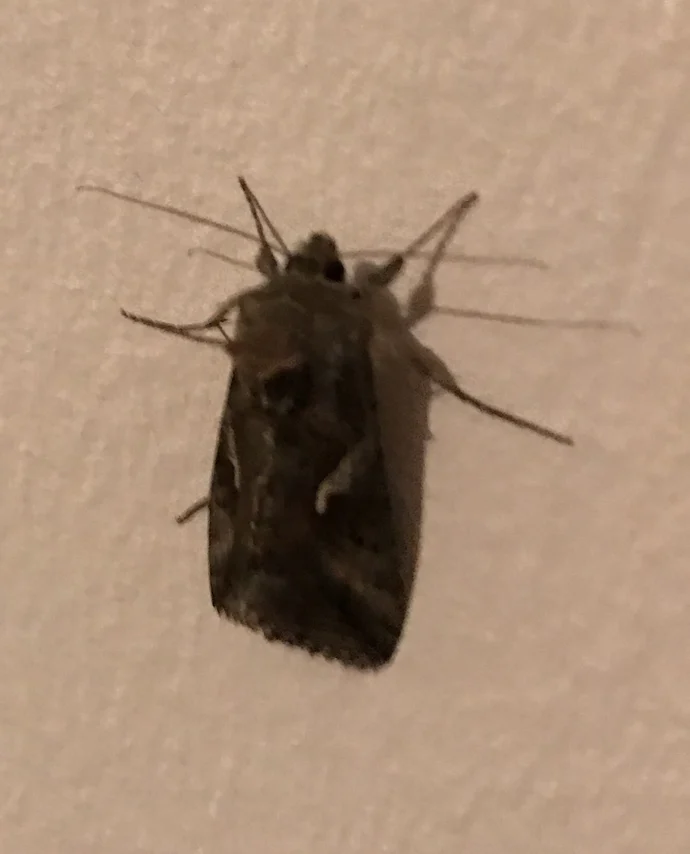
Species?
Autographa gamma
